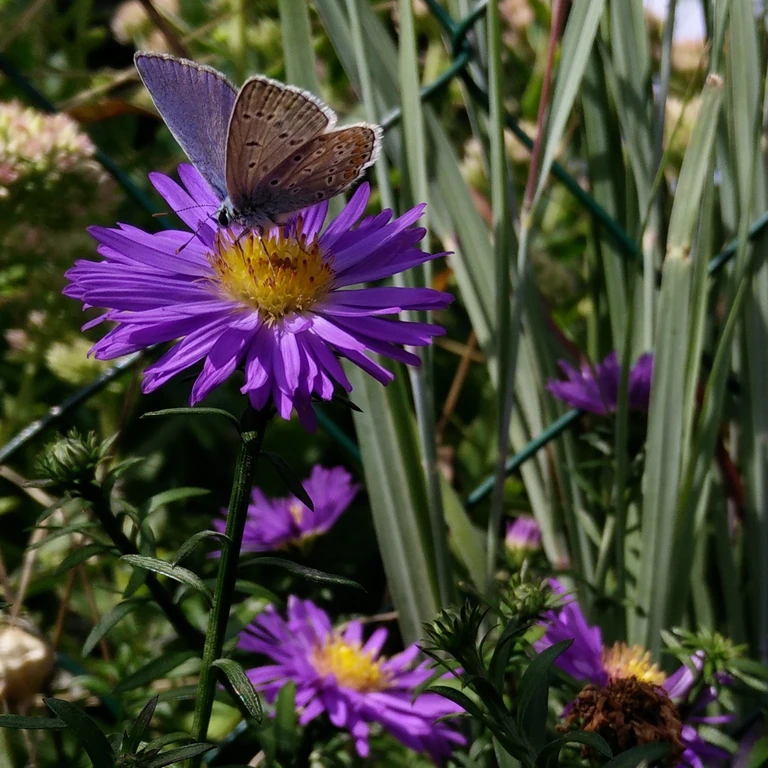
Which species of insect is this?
Polyommatus icarus
